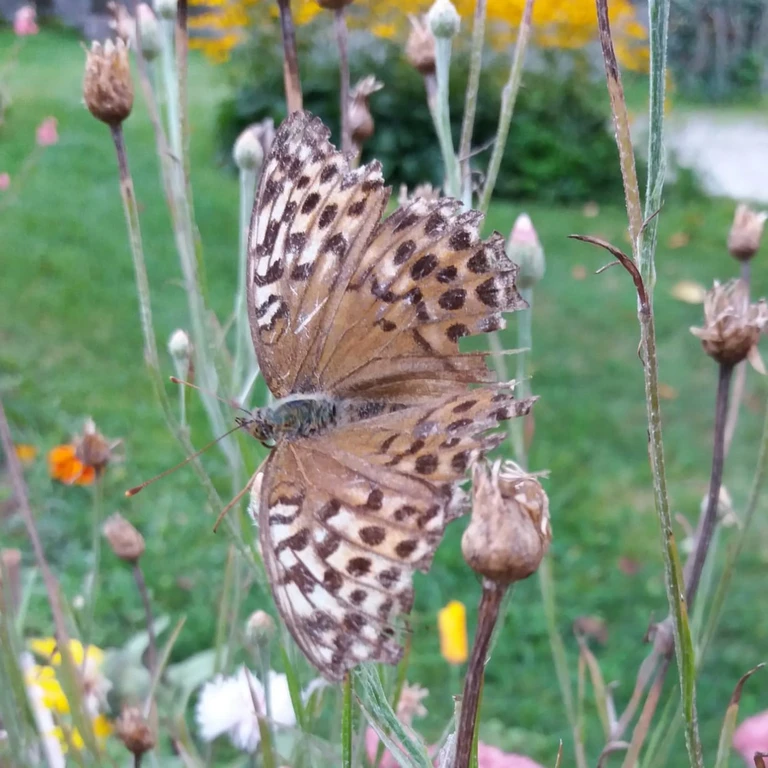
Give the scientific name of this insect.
Argynnis paphia
